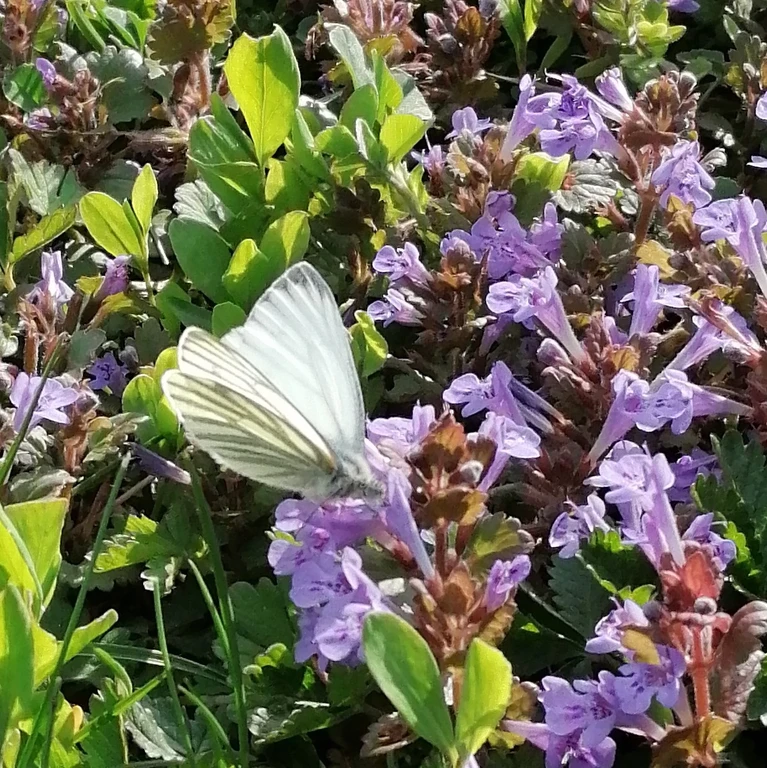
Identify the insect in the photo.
Pieris napi
